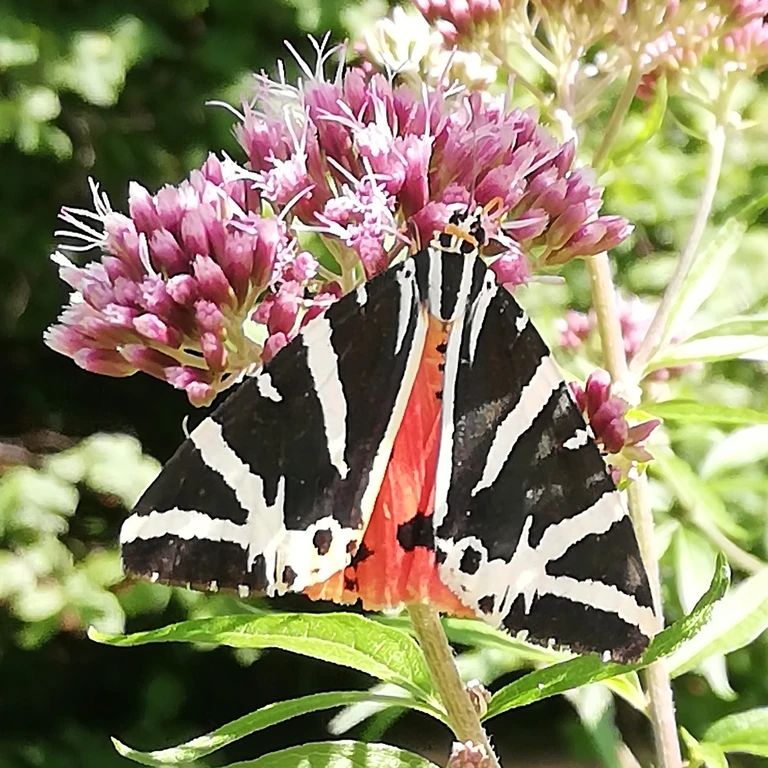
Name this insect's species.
Euplagia quadripunctaria
